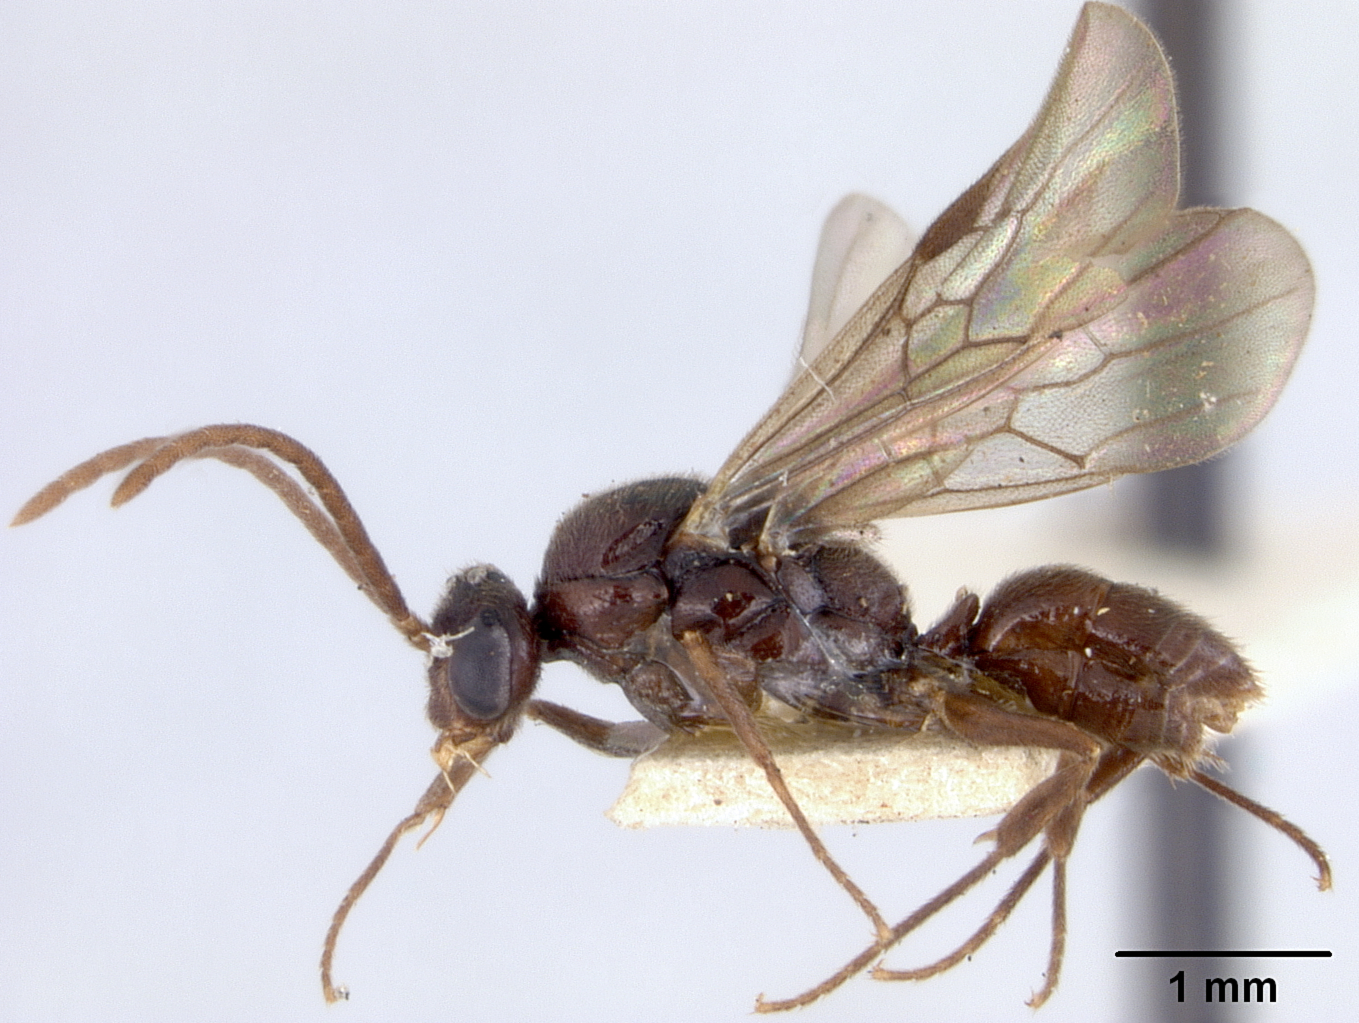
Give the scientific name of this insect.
Anochetus cato
